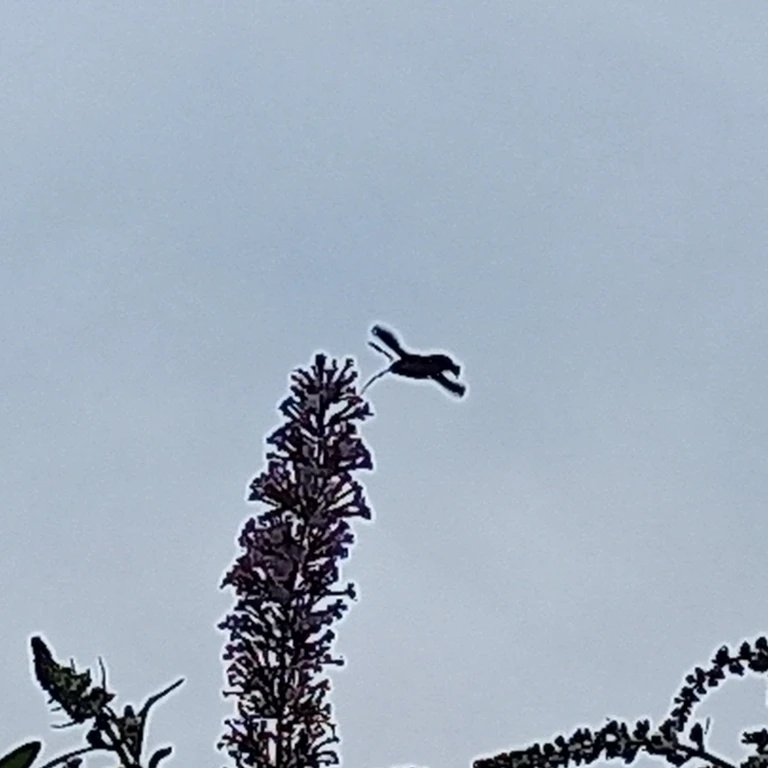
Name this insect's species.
Macroglossum stellatarum
